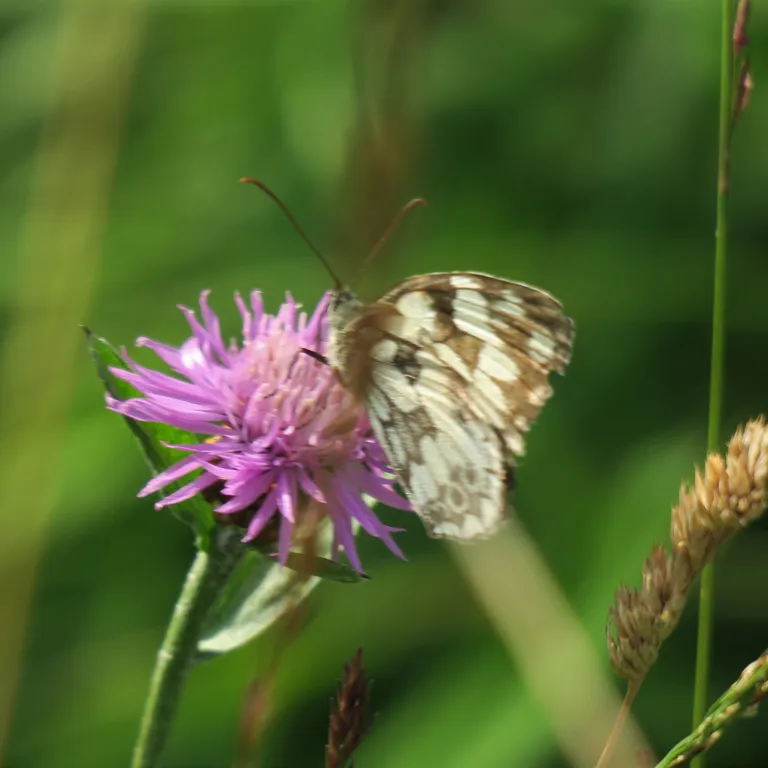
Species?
Melanargia galathea
